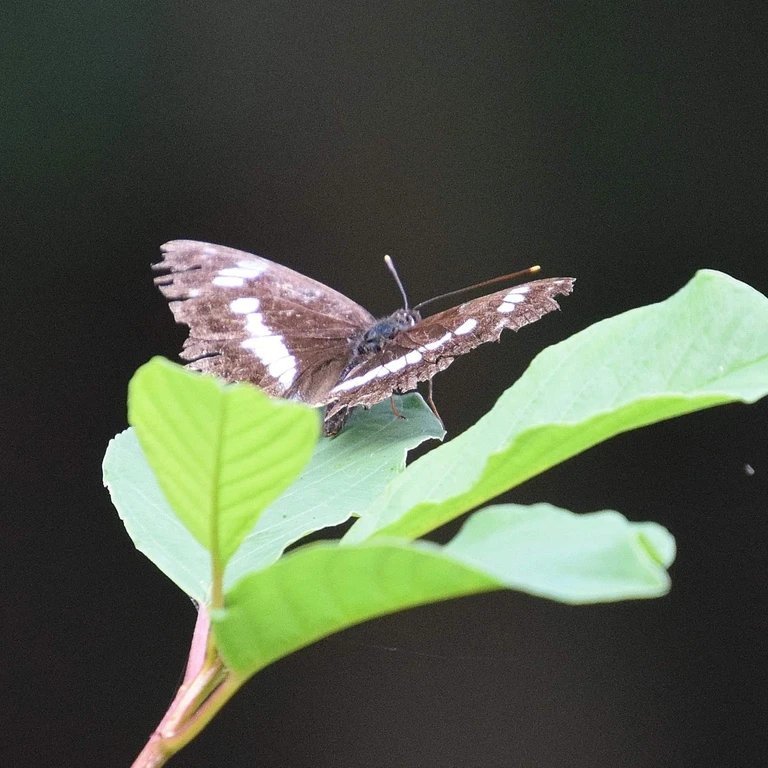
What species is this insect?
Limenitis camilla (also Ladoga camilla)
